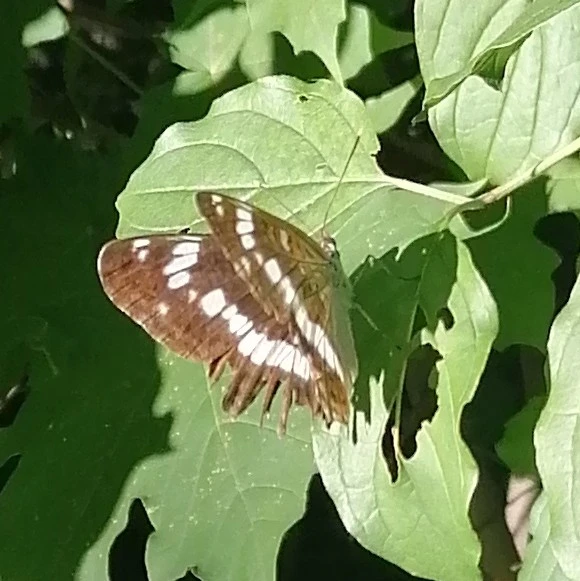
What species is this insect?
Limenitis camilla (also Ladoga camilla)
